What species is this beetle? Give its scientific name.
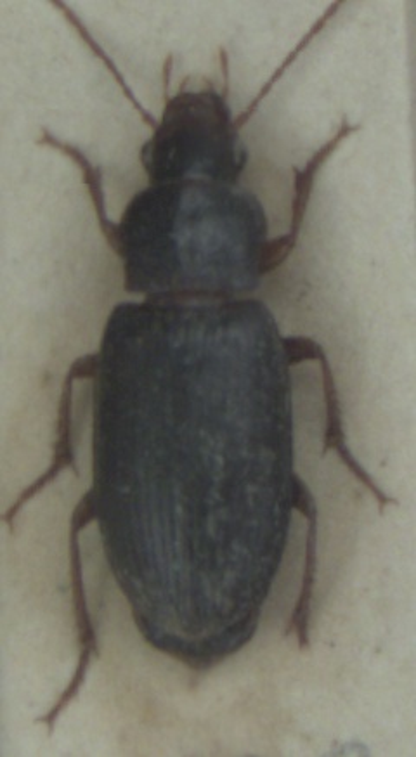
Ophonus puncticeps
